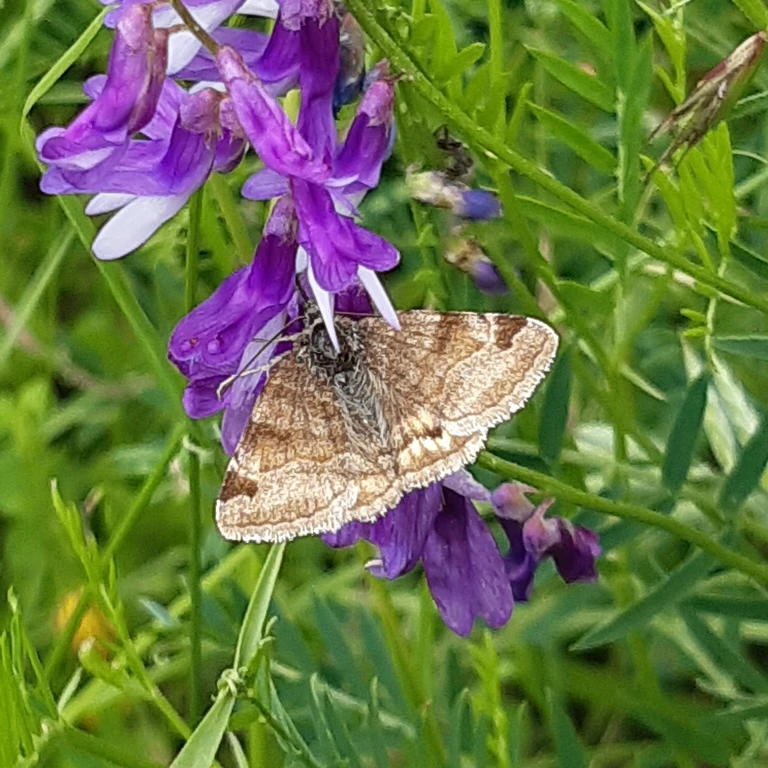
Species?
Euclidia glyphica
